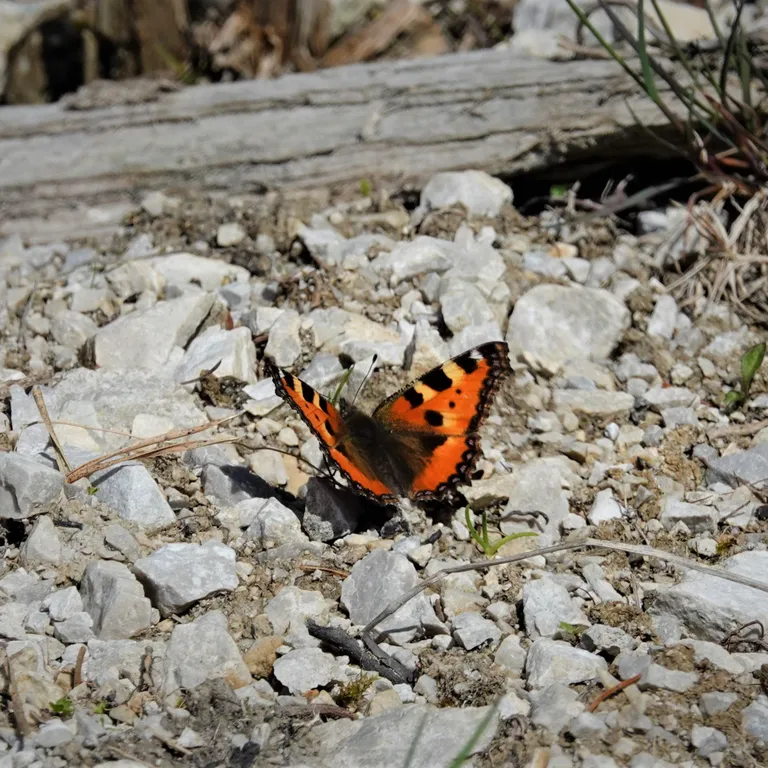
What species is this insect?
Aglais urticae
